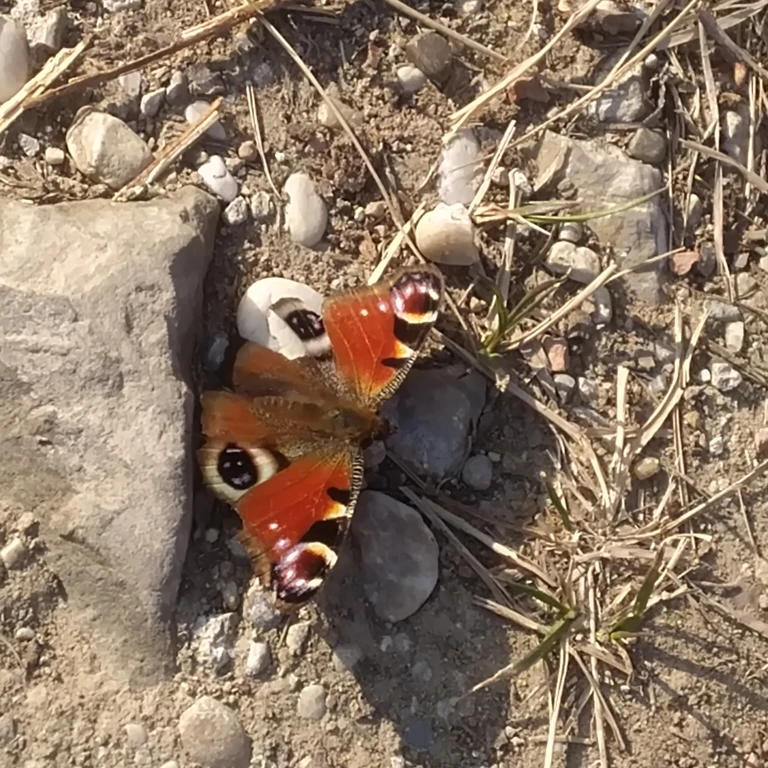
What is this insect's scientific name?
Aglais io
